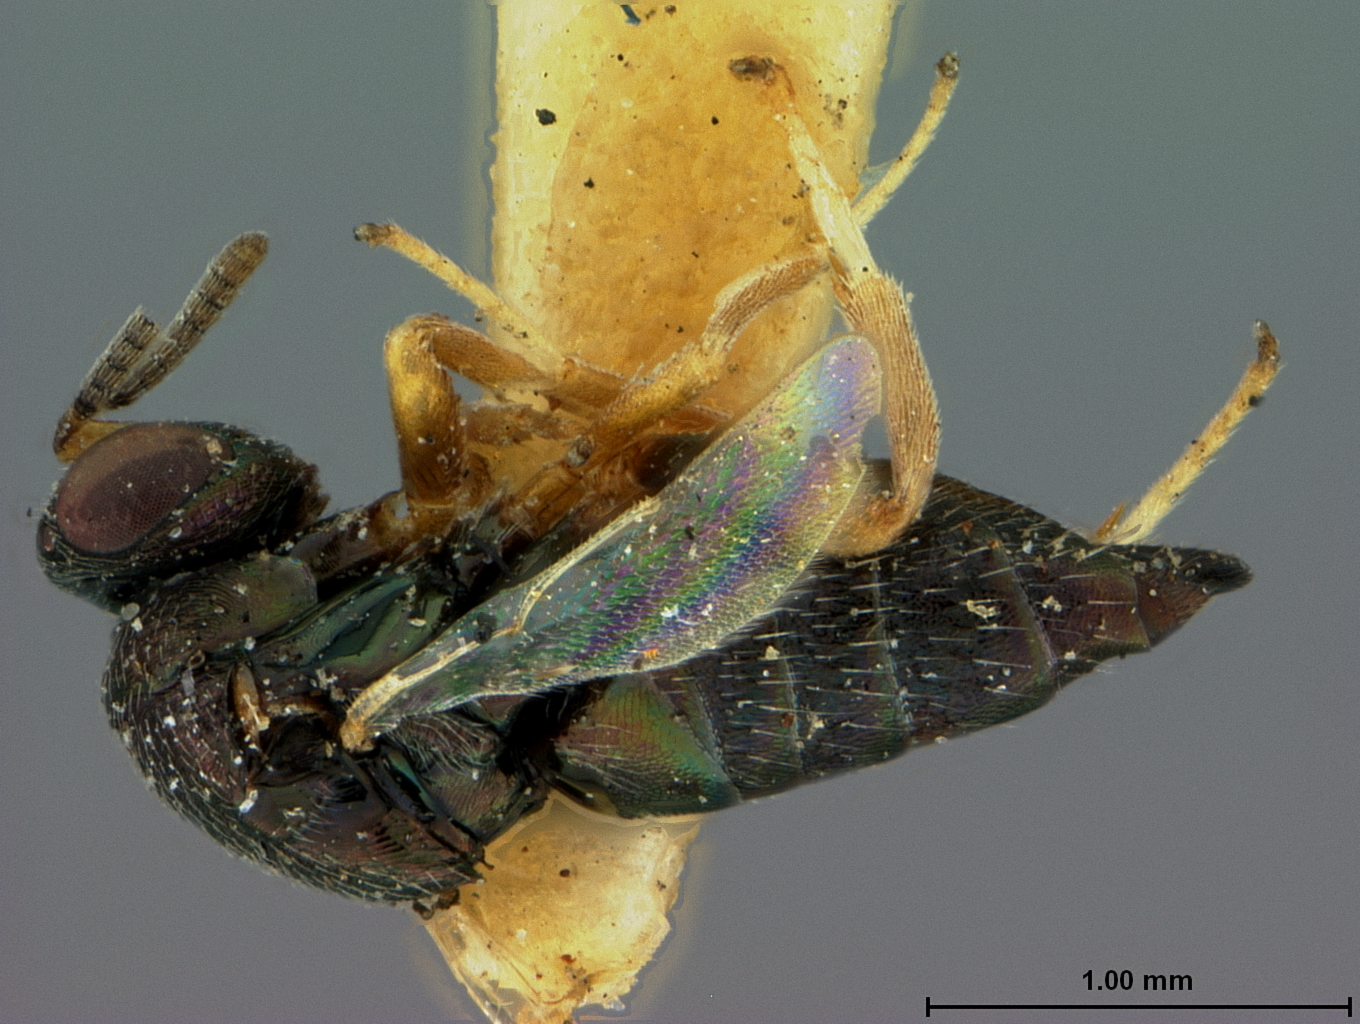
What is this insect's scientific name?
Ormyrus andricus
